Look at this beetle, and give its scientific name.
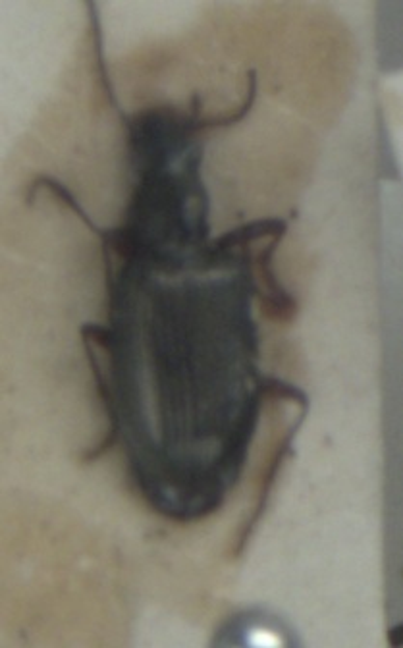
Bembidion punctulatum
